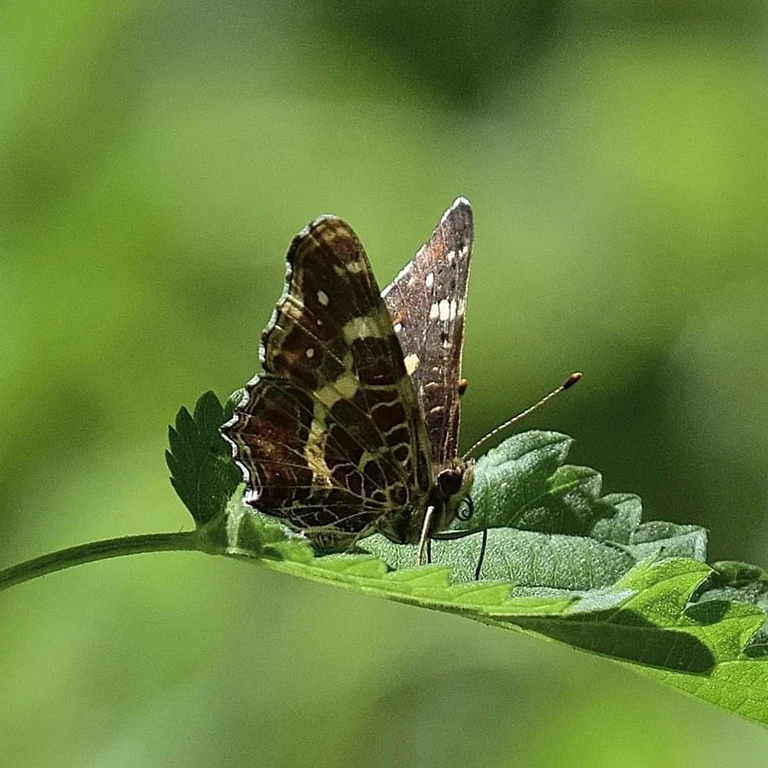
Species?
Araschnia levana
